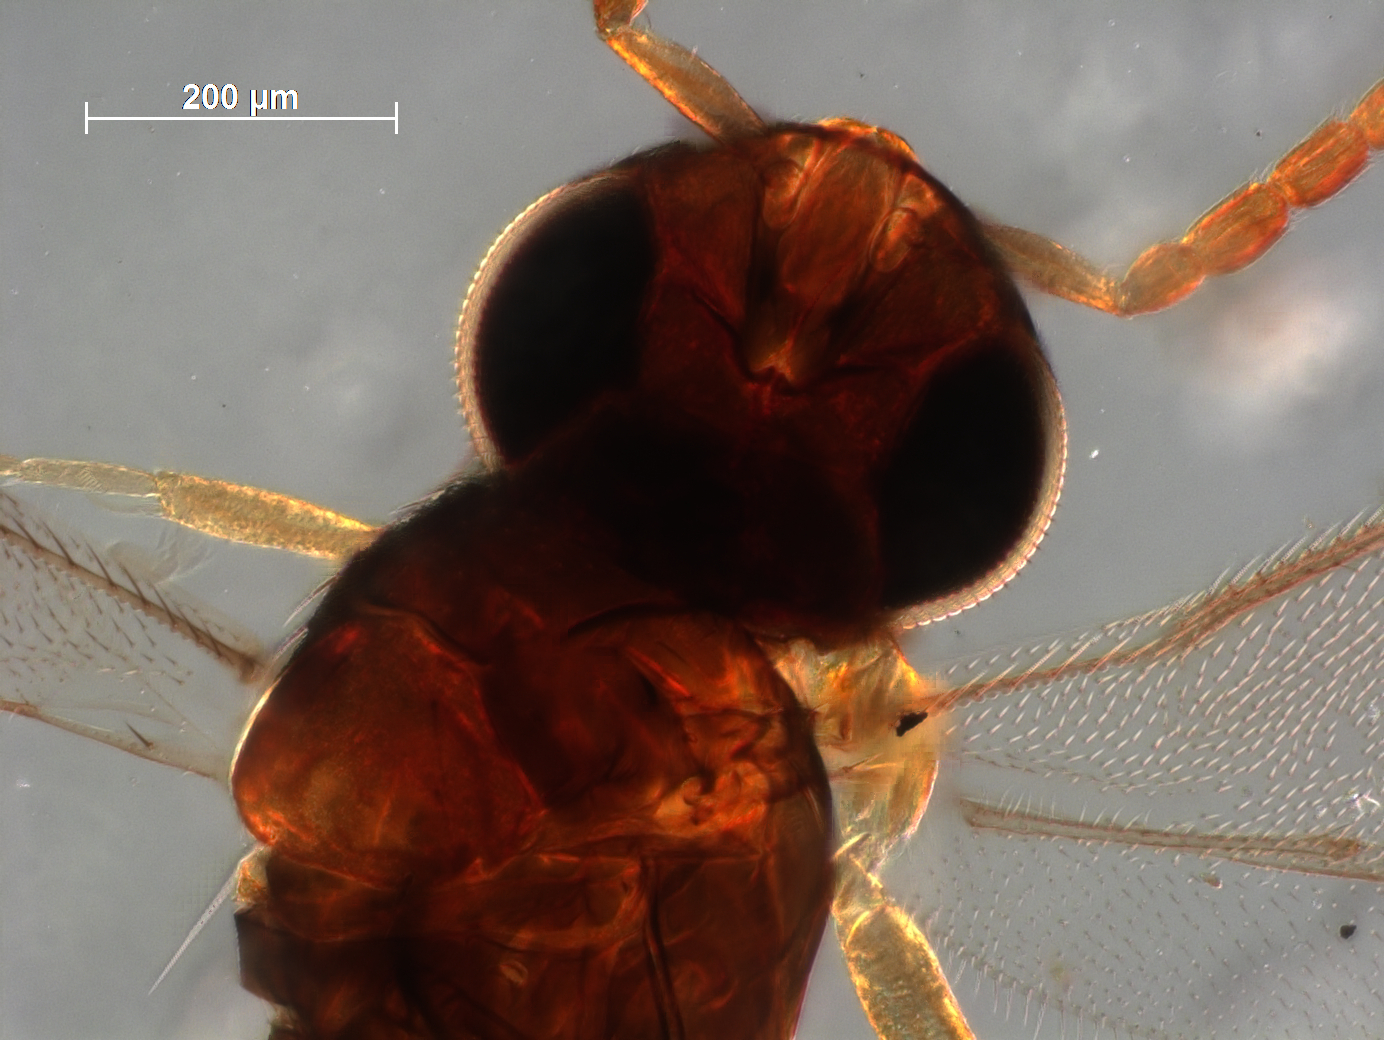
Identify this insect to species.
Coccophagus pulvinariae
